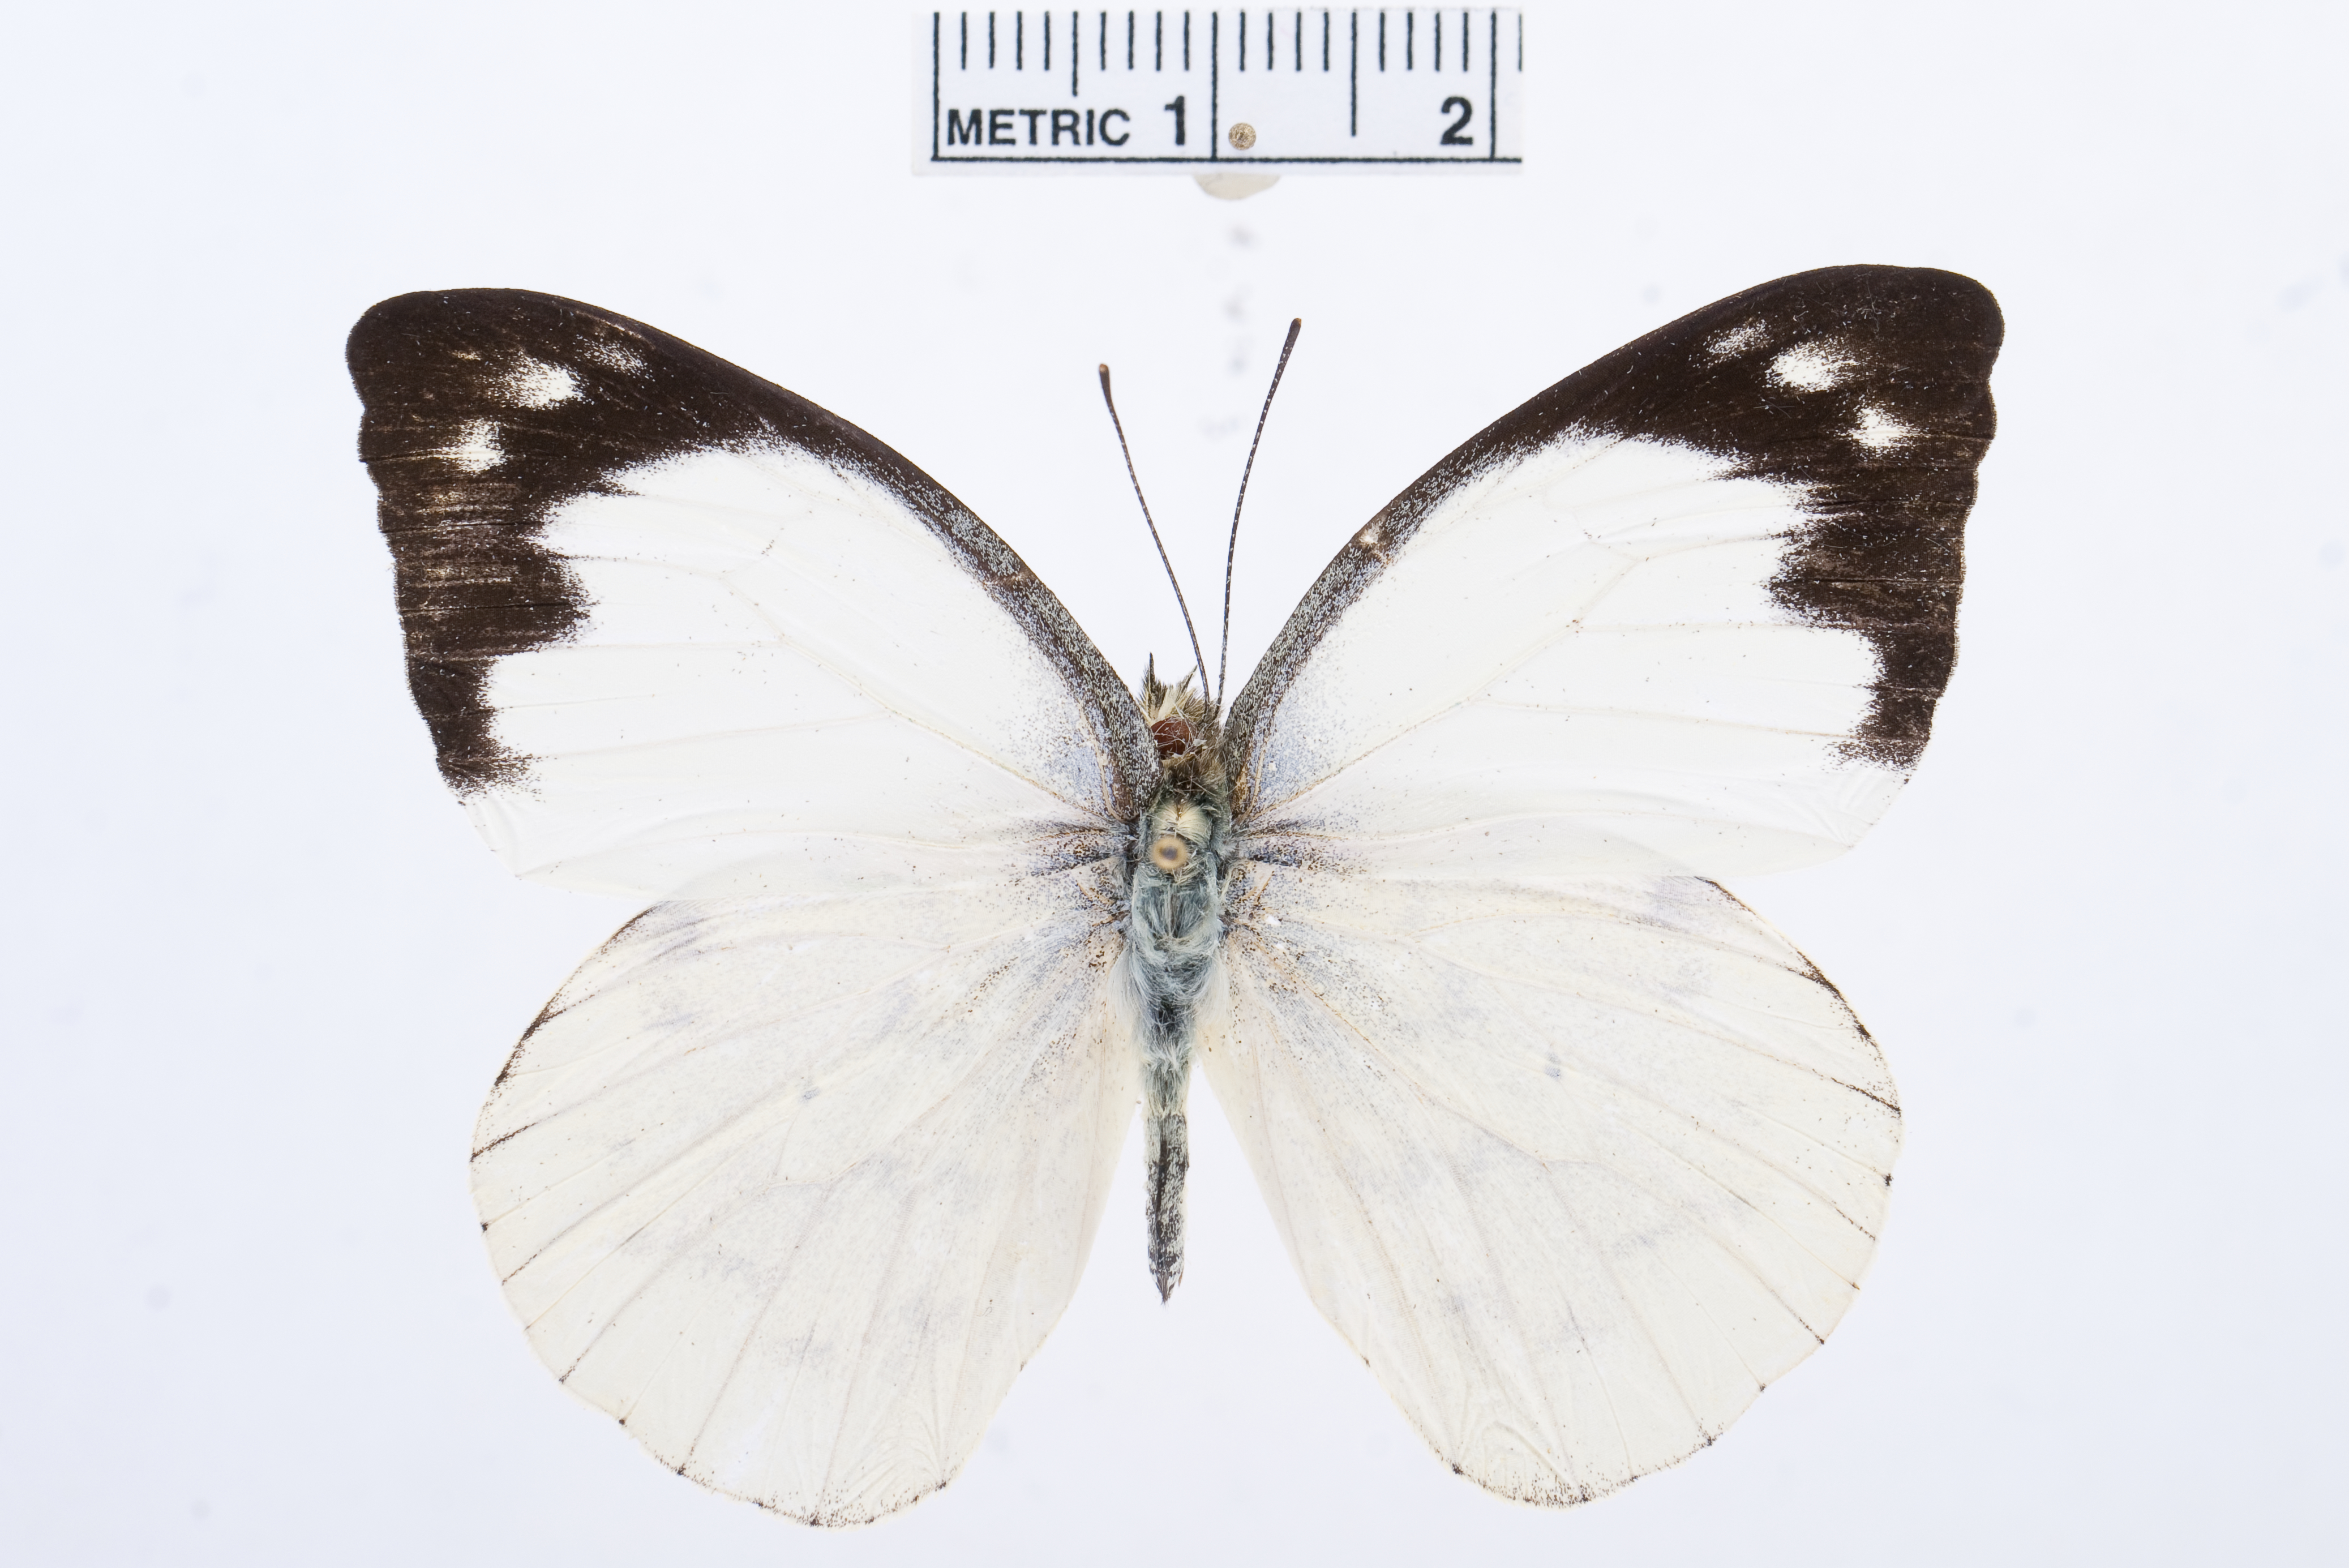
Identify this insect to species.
Appias indra
